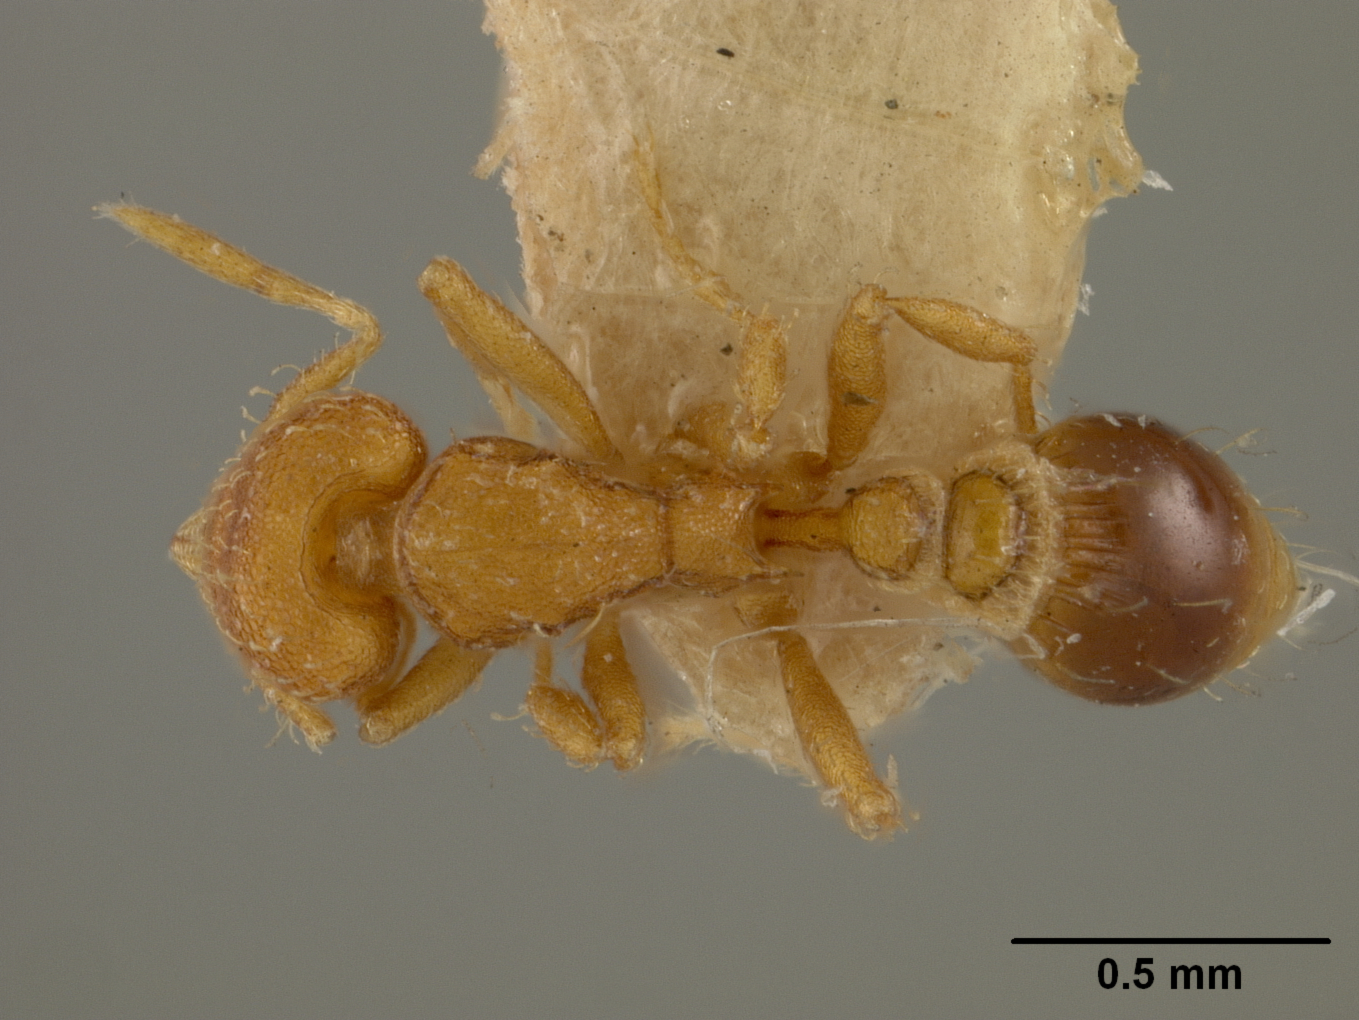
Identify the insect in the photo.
Strumigenys alberti
